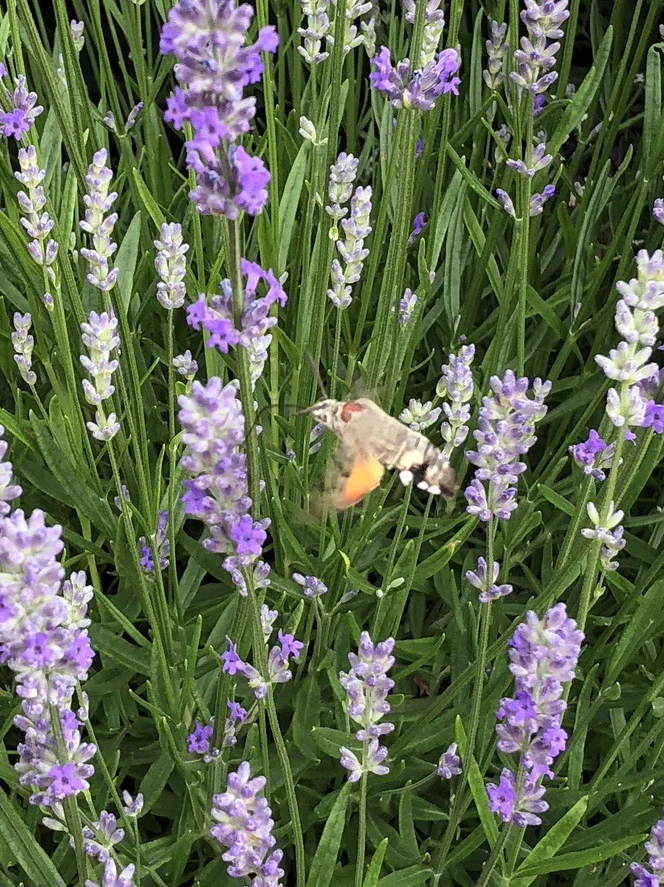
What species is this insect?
Macroglossum stellatarum
